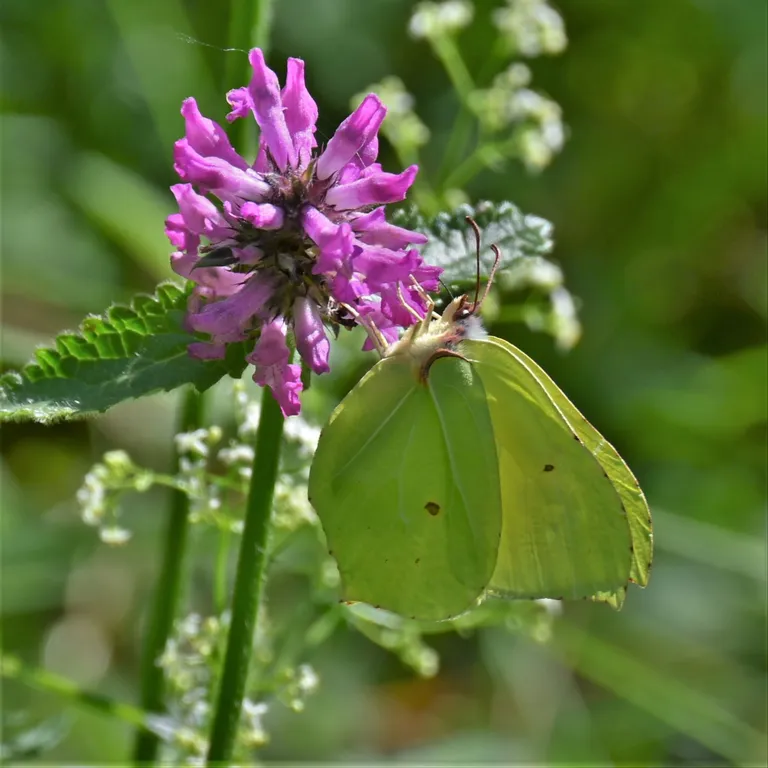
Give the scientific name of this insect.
Gonepteryx rhamni
